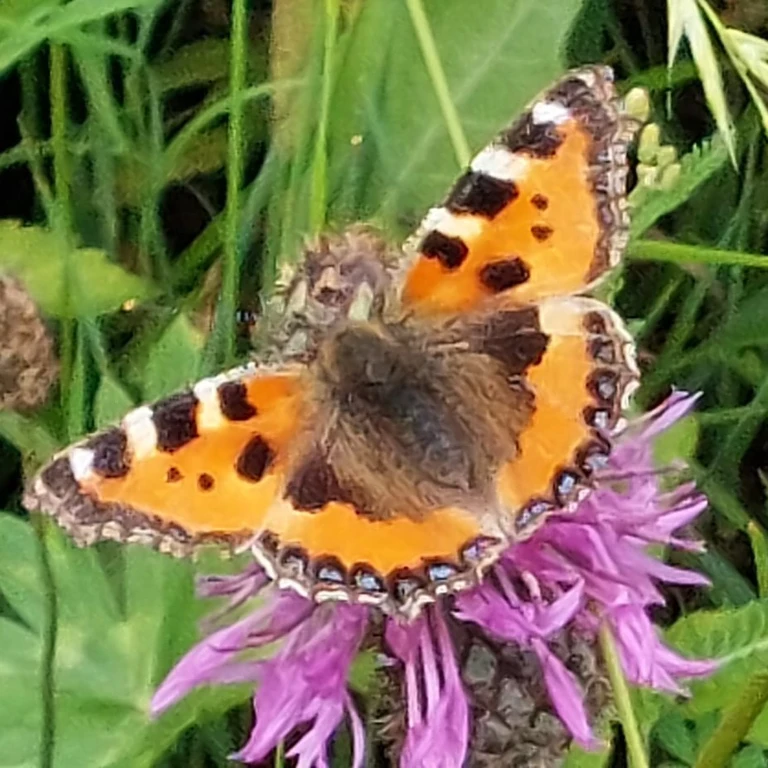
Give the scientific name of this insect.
Aglais urticae
